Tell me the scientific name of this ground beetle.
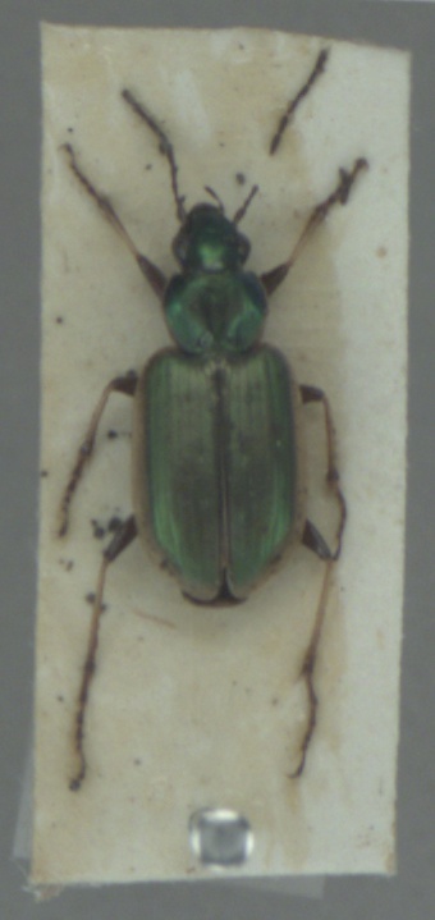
Agonum marginatum
